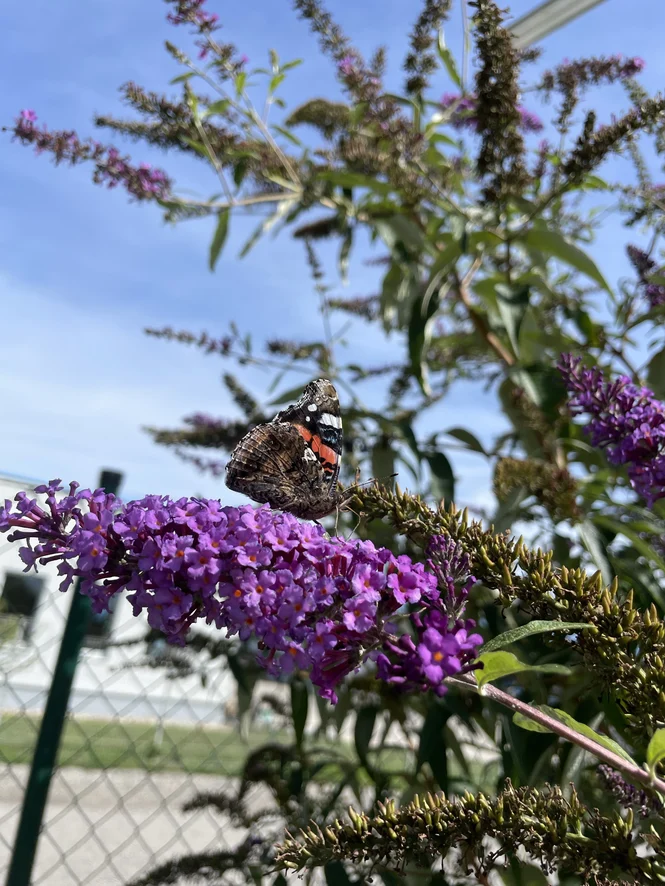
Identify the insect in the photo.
Vanessa atalanta
